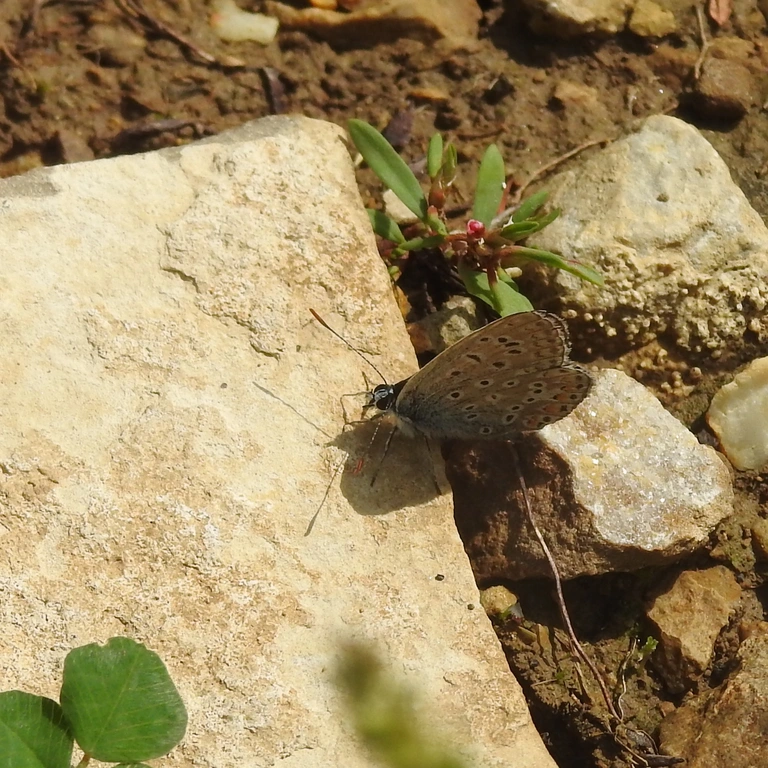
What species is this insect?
Polyommatus icarus
